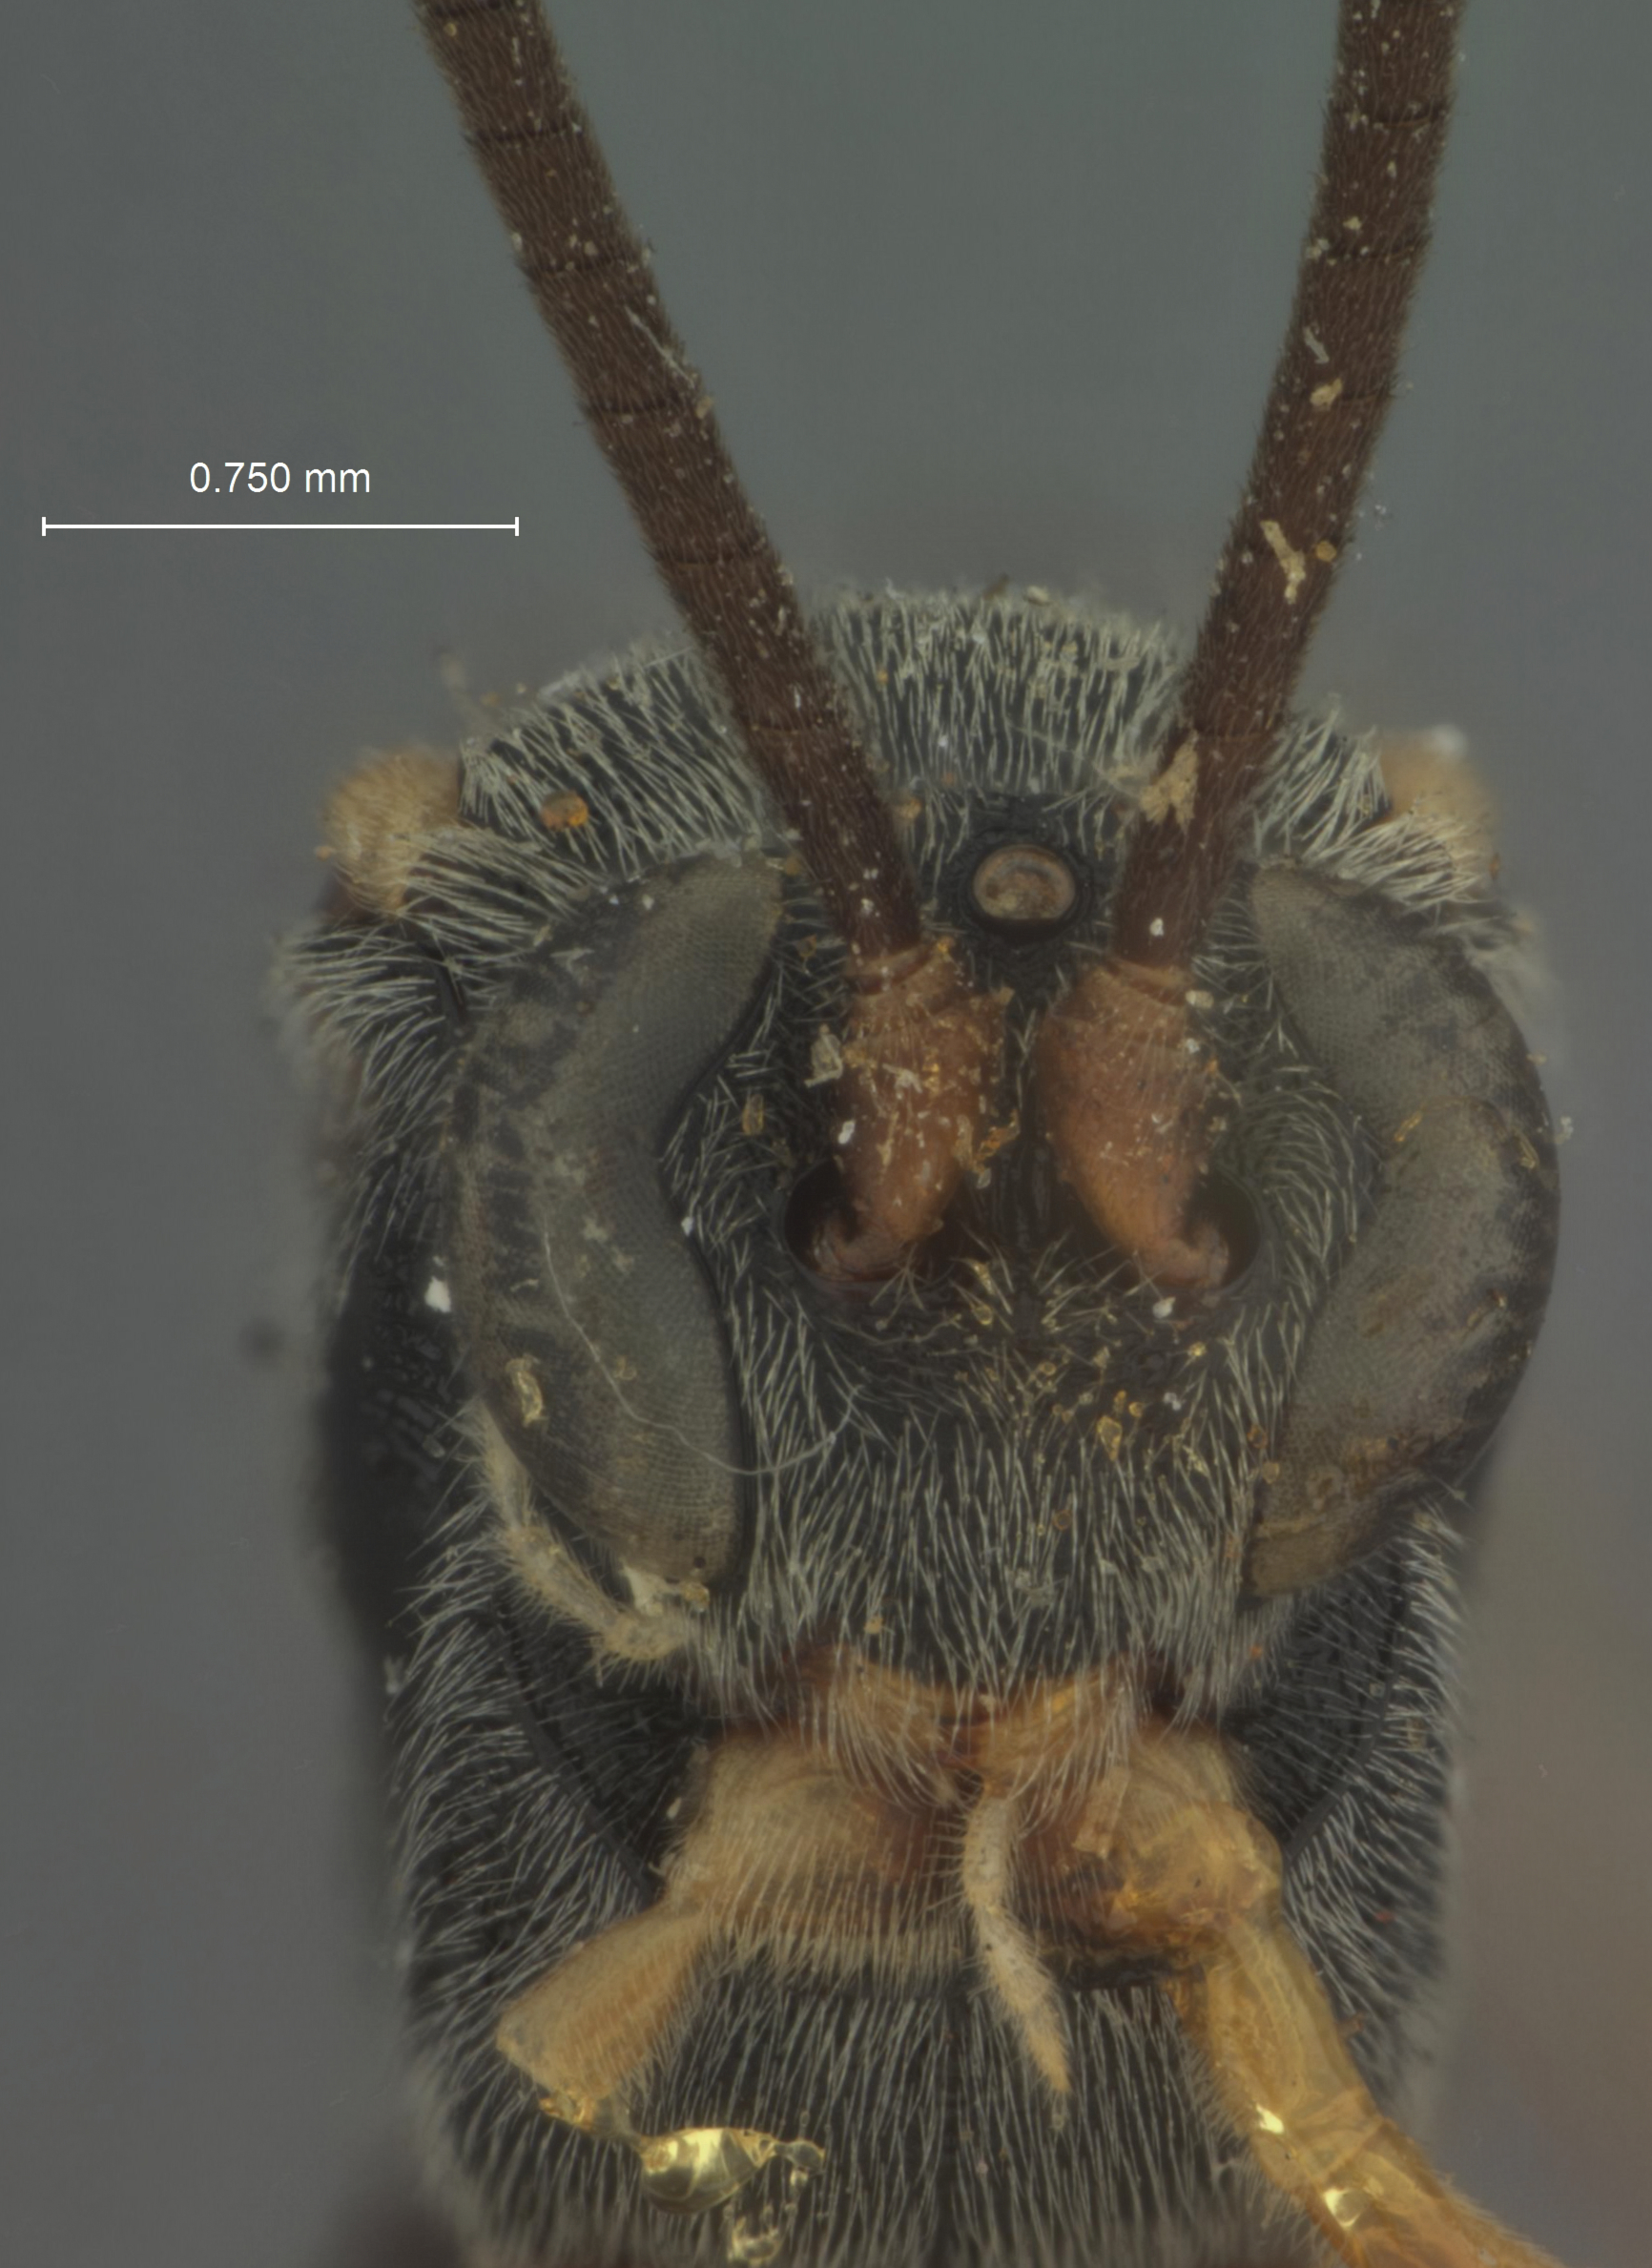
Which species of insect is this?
Campoplex texanus
